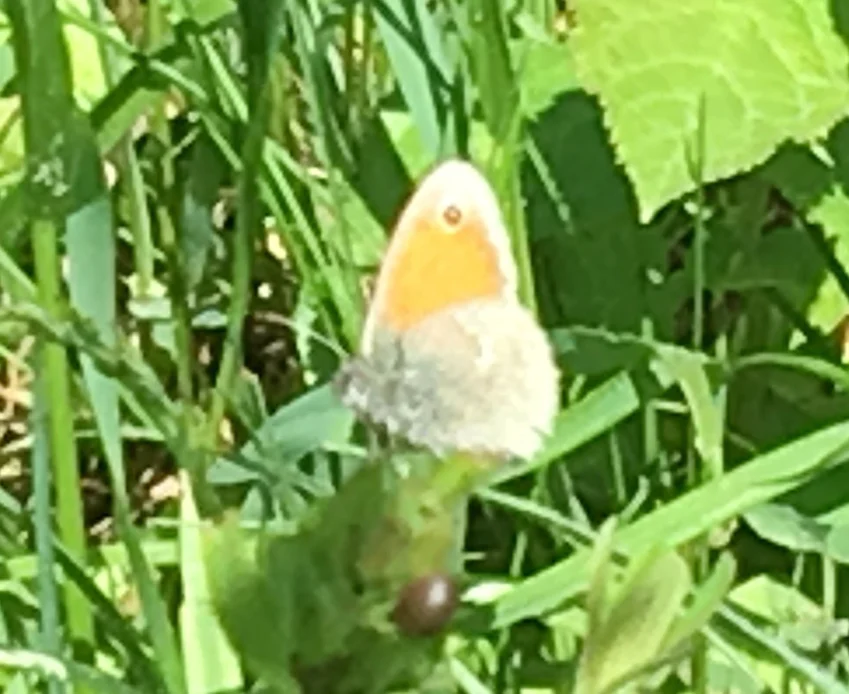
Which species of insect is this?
Coenonympha pamphilus
